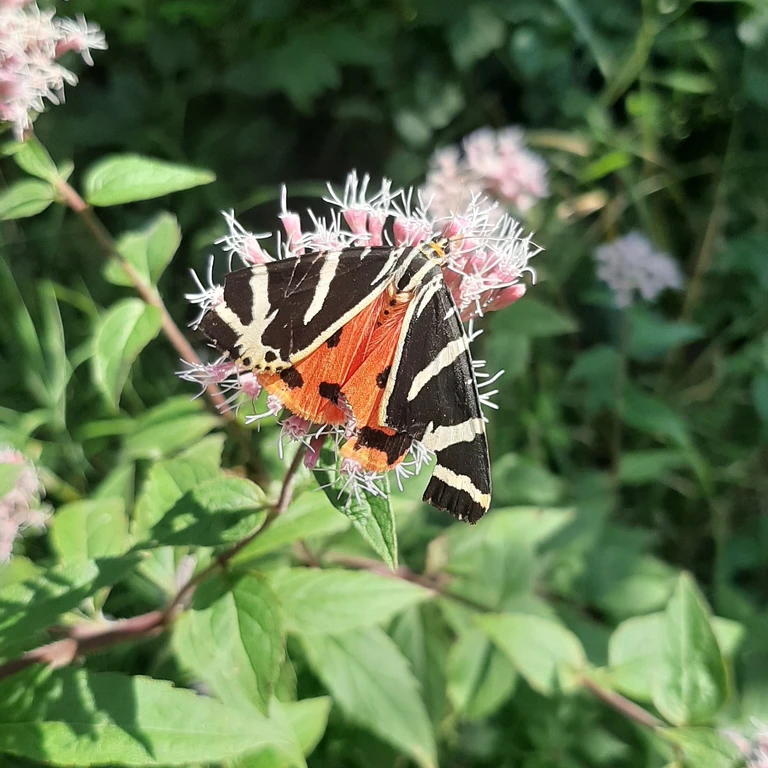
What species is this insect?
Euplagia quadripunctaria
